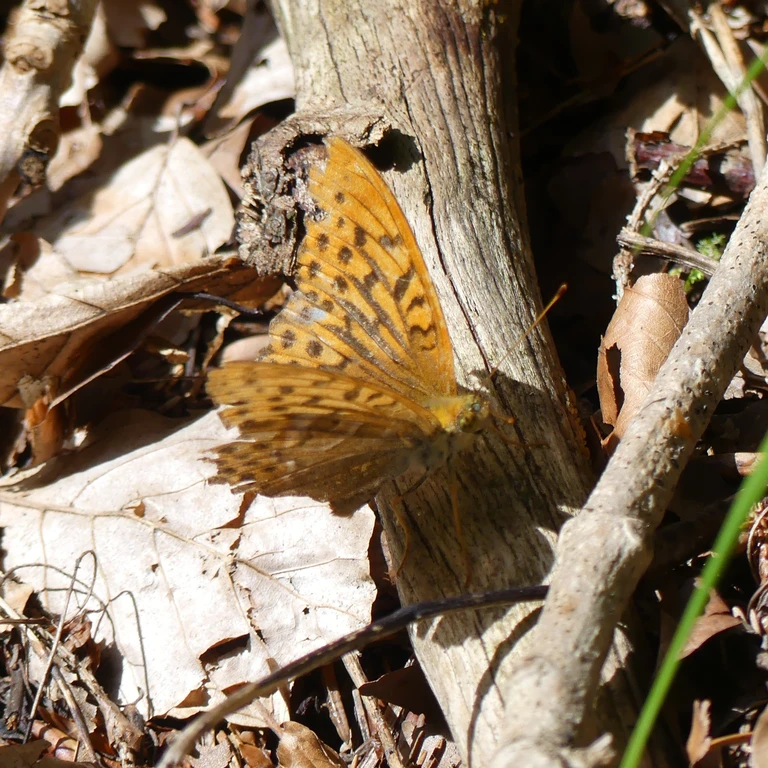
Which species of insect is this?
Argynnis paphia
